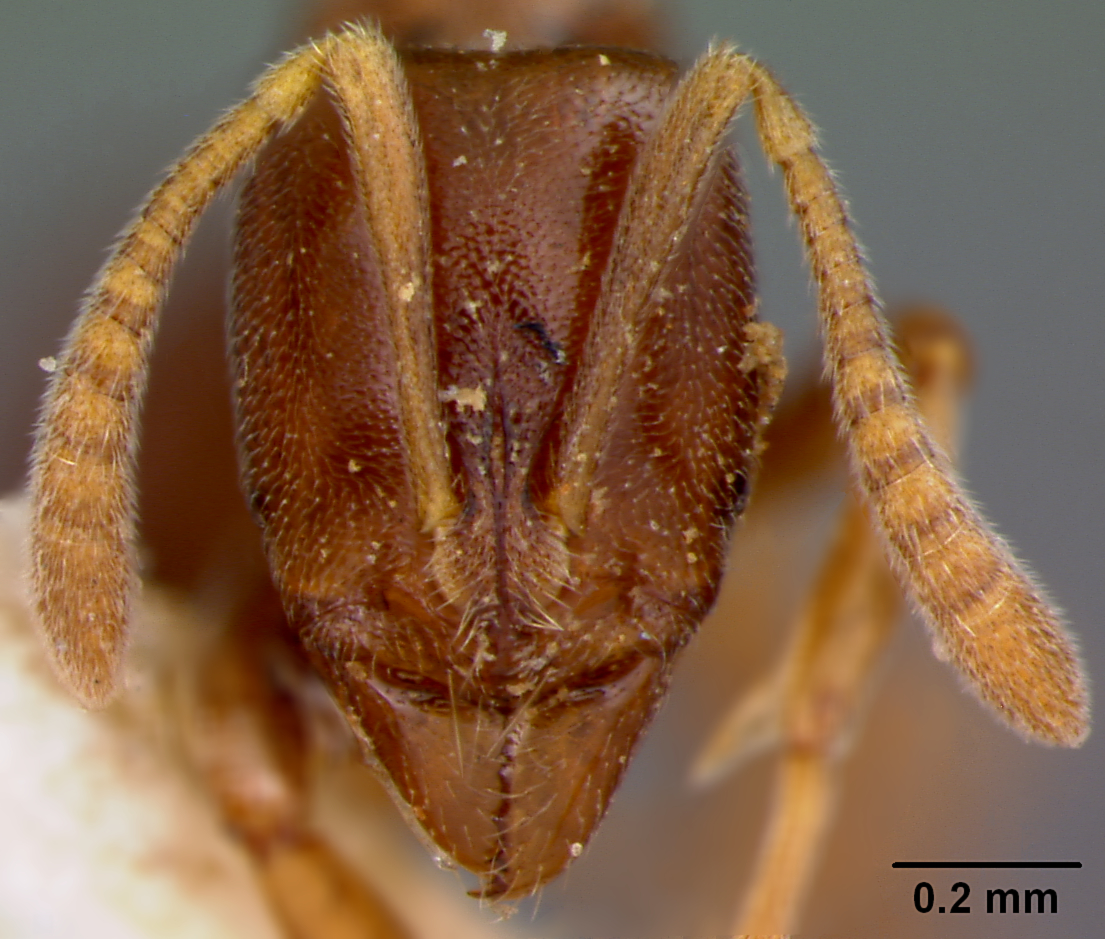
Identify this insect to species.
Ponera monticola
